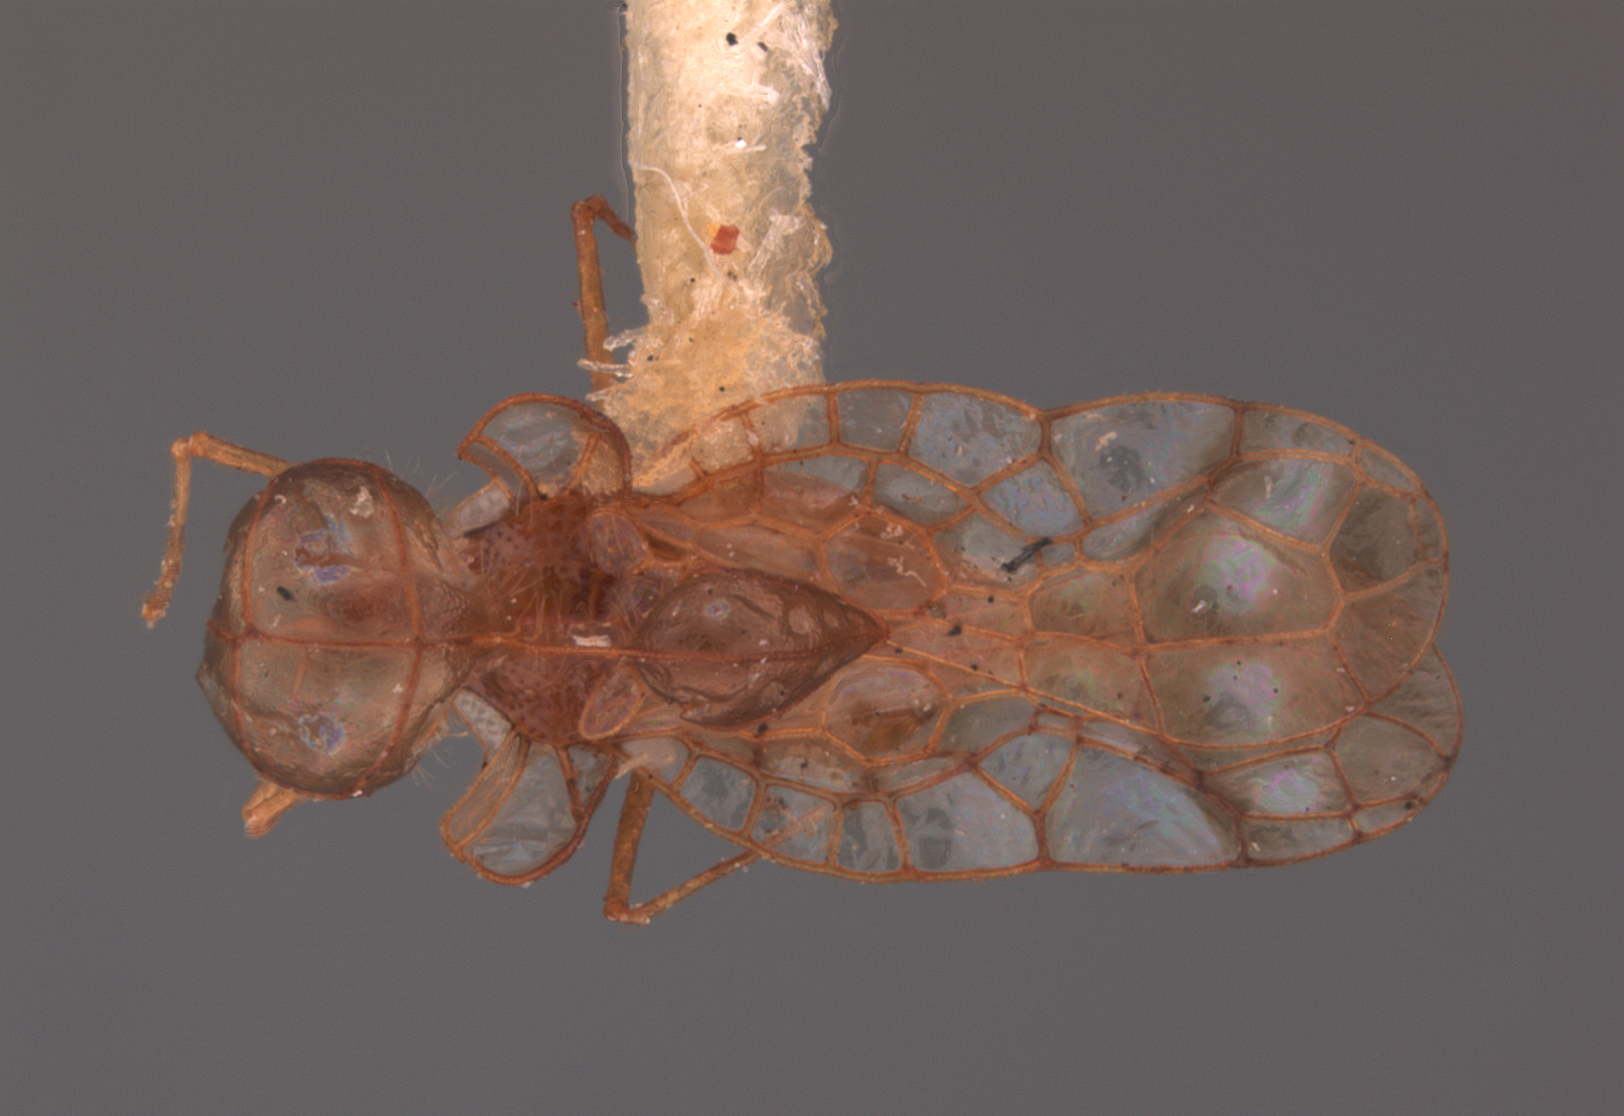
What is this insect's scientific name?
Galeatus schwarzi
